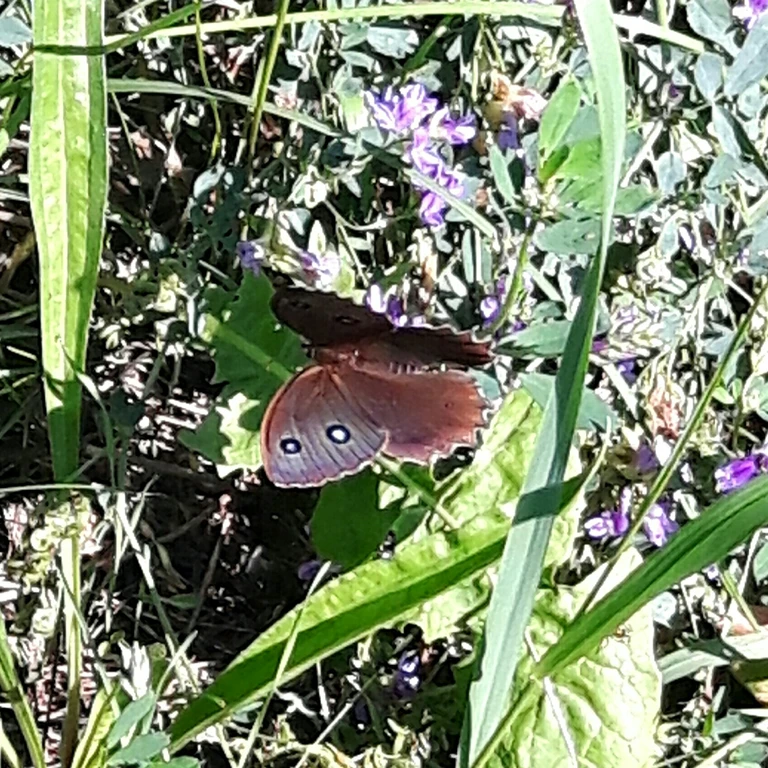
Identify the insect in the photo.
Minois dryas
